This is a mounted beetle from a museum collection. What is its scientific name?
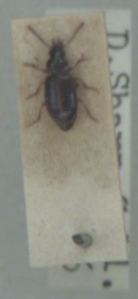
Bradycellus ruficollis
